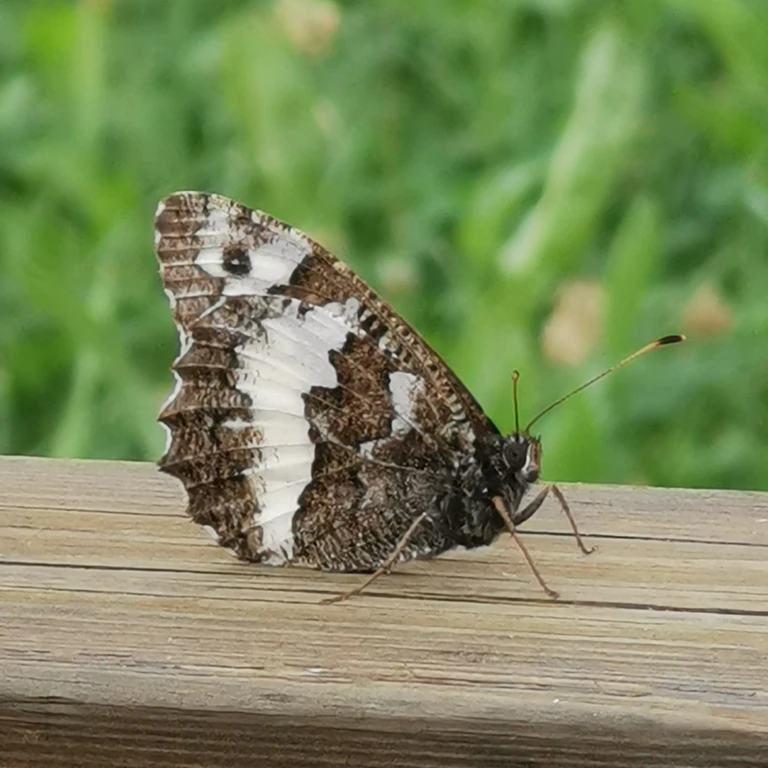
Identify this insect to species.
Brintesia circe
